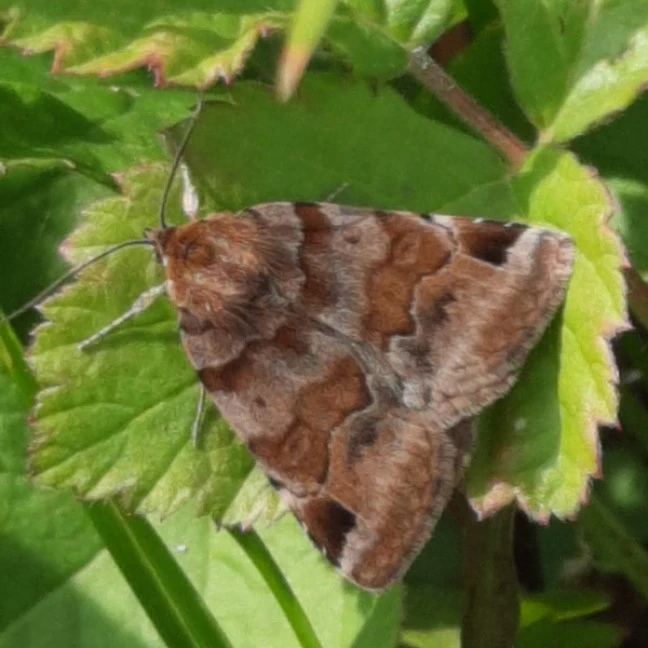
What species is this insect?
Euclidia glyphica
